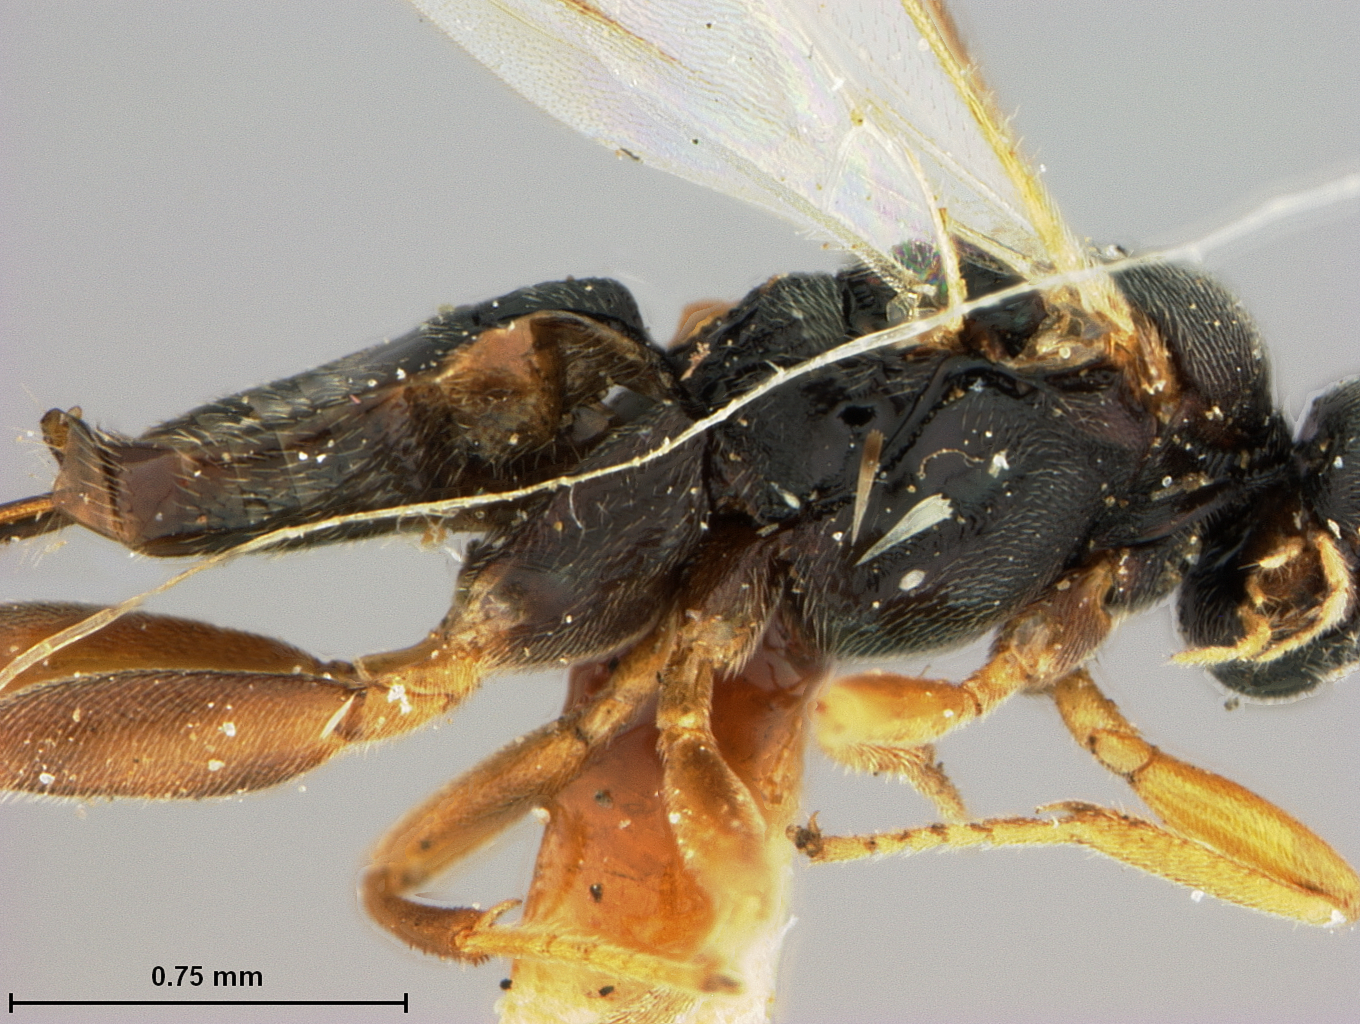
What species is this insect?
Protapanteles hawaiiensis
